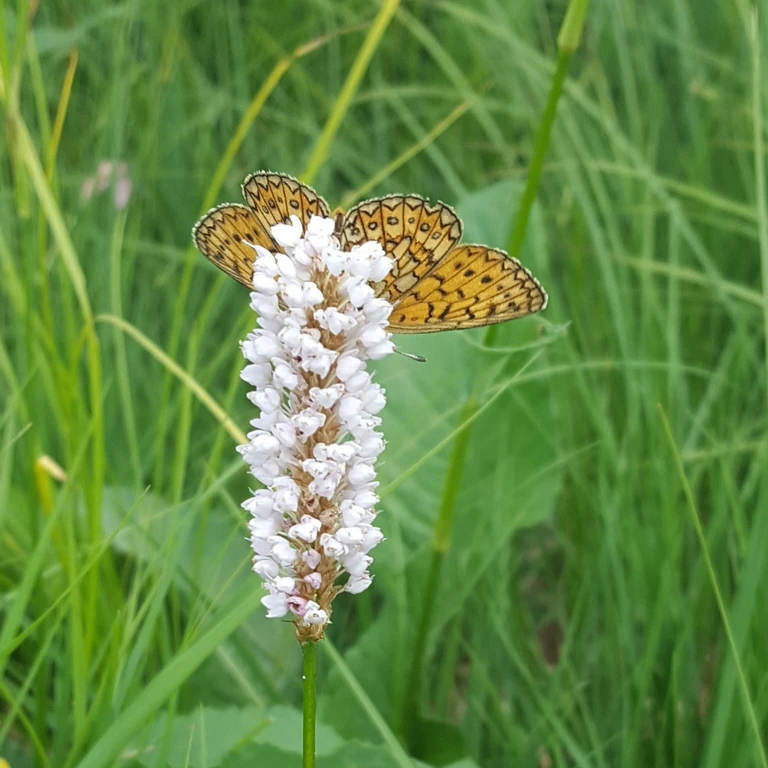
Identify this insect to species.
Boloria eunomia
